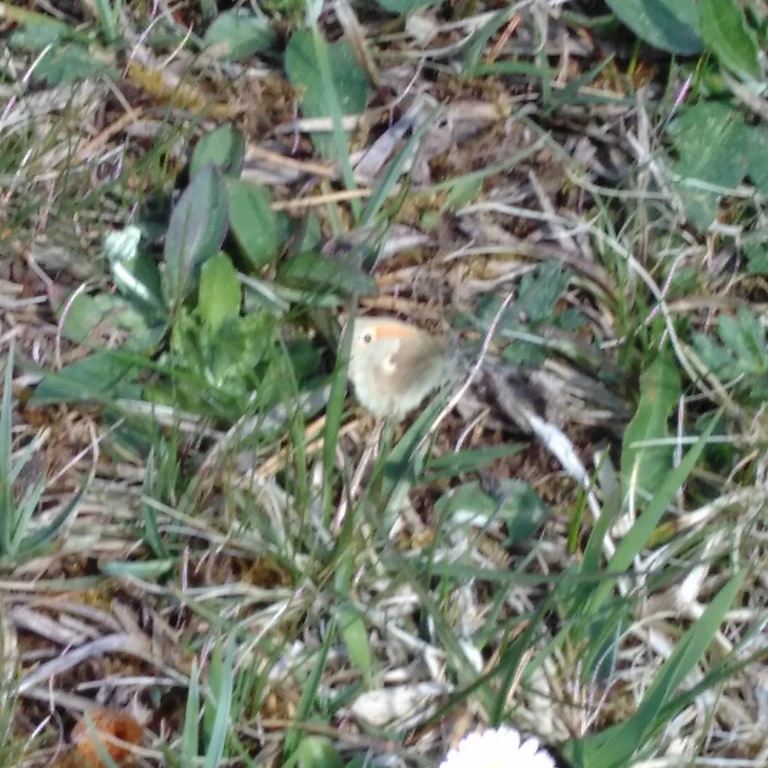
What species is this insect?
Coenonympha pamphilus
